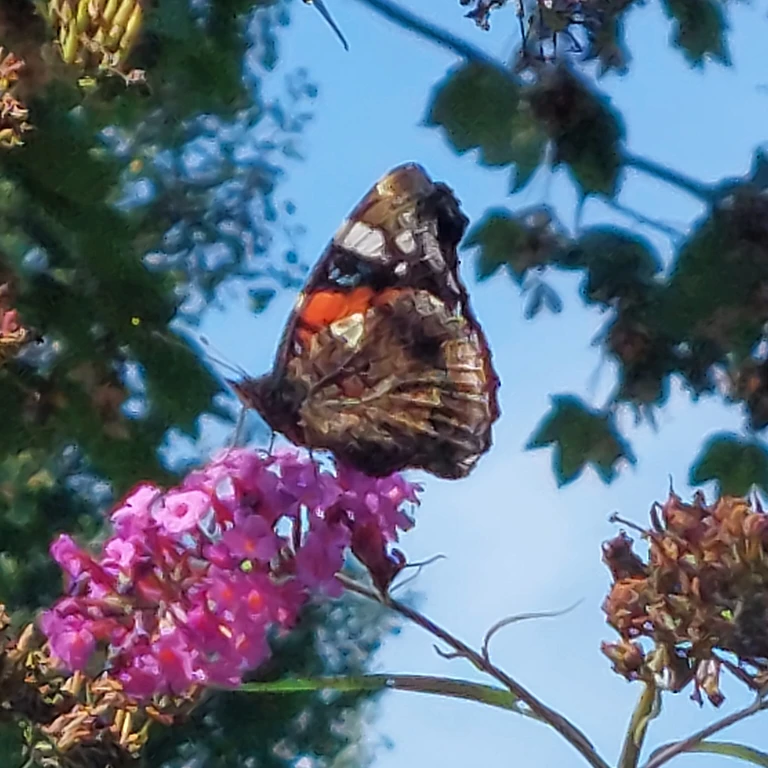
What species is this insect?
Vanessa atalanta
